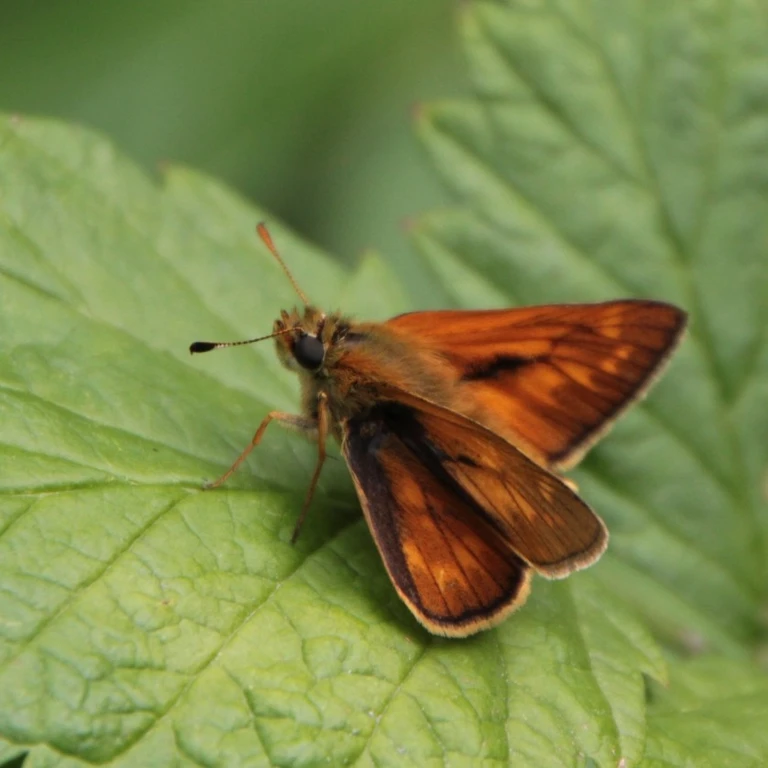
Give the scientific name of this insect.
Ochlodes sylvanus (also Ochlodes venata)
